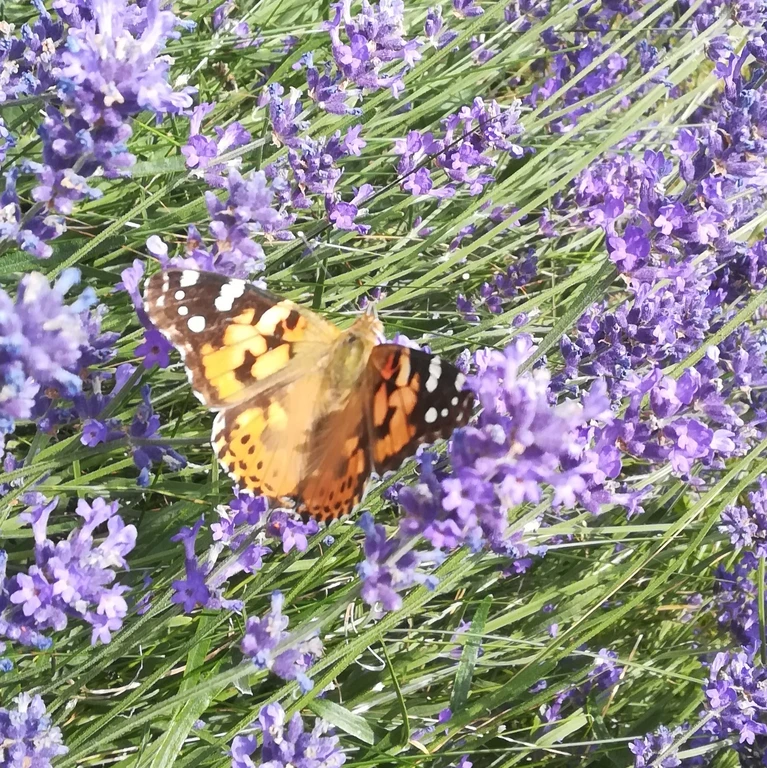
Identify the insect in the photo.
Vanessa cardui
